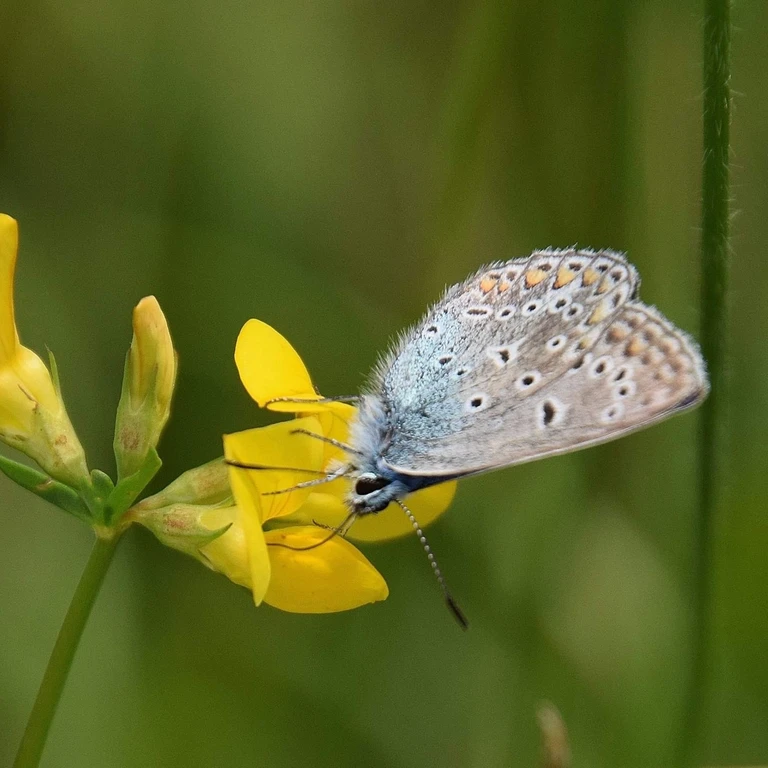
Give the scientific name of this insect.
Polyommatus icarus
